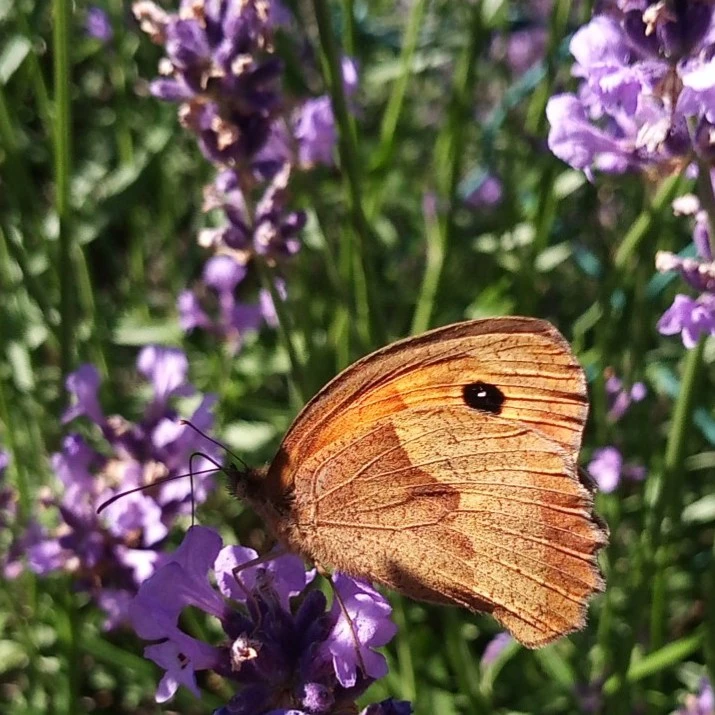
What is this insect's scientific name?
Maniola jurtina
